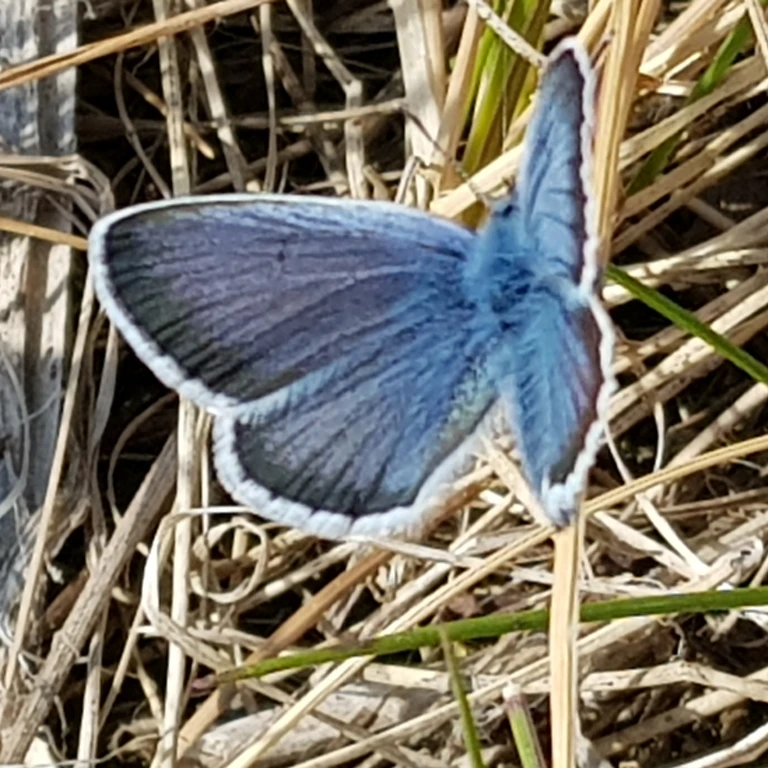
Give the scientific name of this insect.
Plebejus argus
